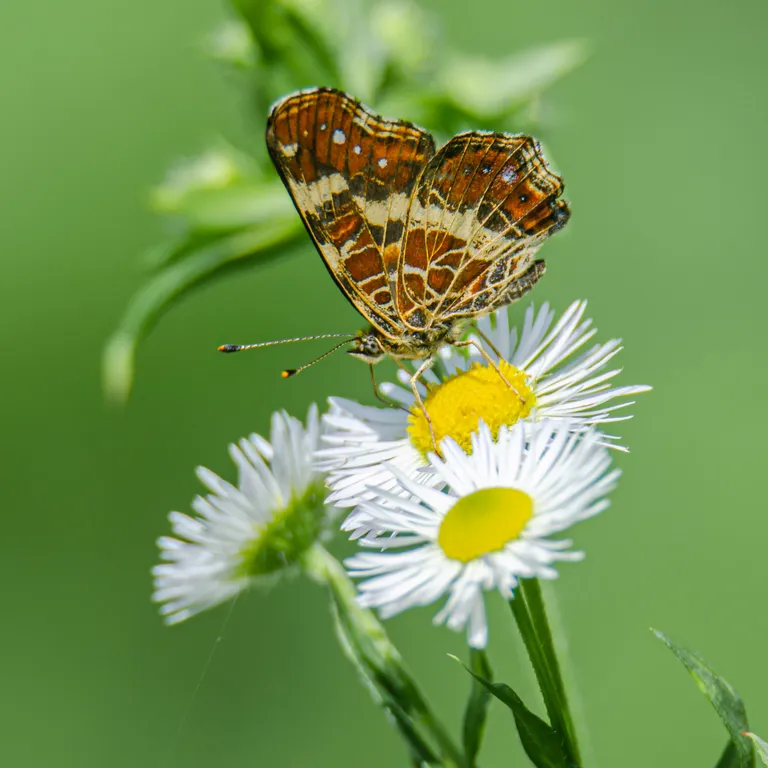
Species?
Araschnia levana
